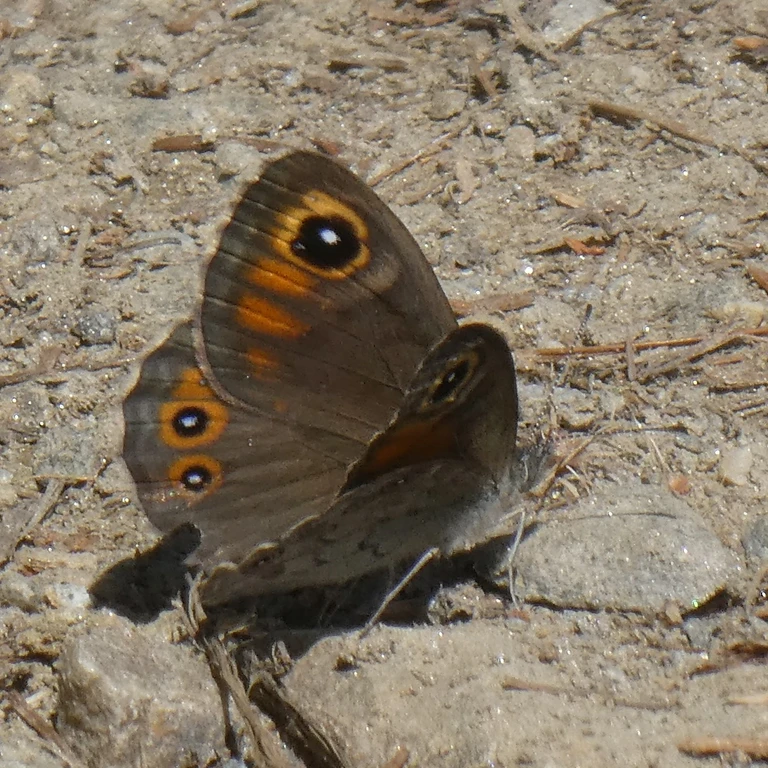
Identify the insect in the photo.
Lasiommata maera (also Pararge maera)
